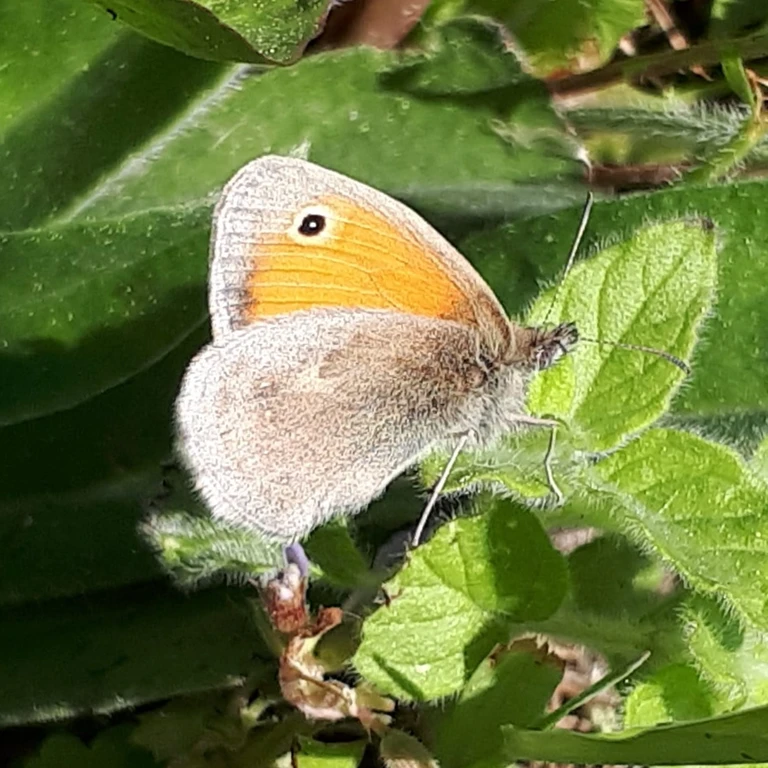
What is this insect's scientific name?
Coenonympha pamphilus
